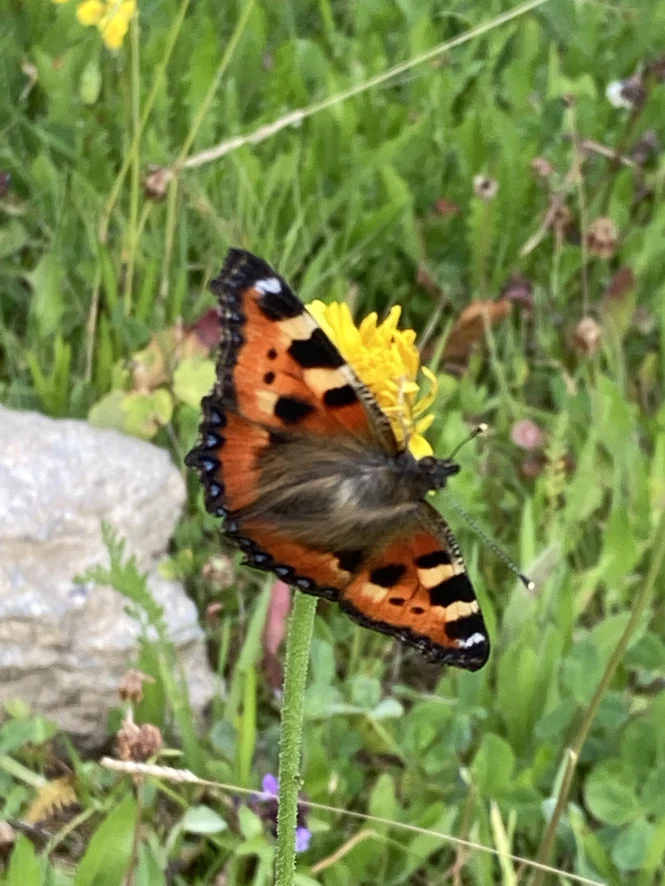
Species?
Aglais urticae
